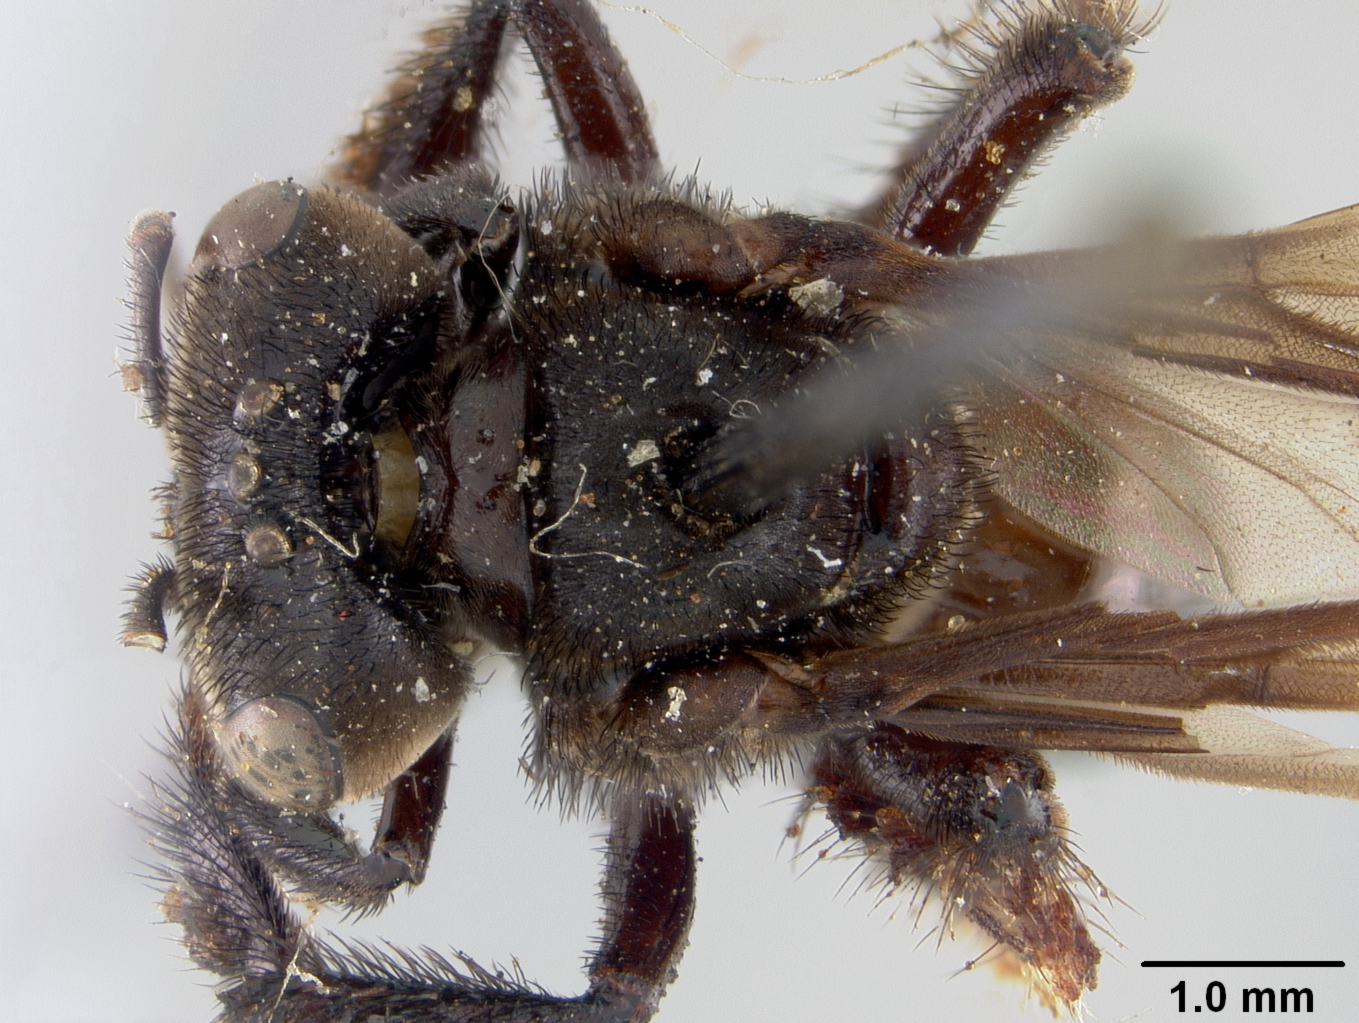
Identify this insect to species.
Trigona dimidiata
